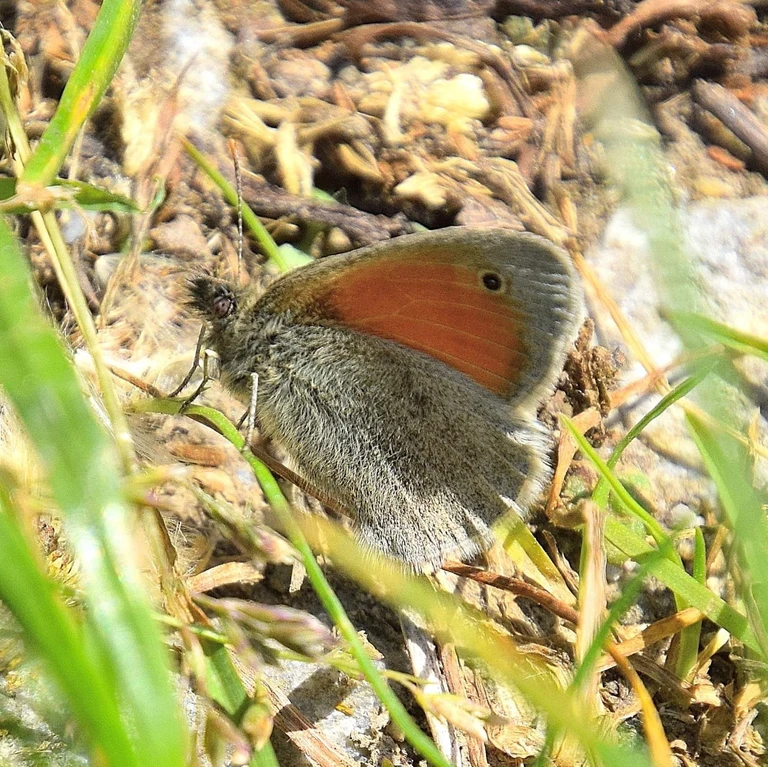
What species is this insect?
Coenonympha pamphilus
